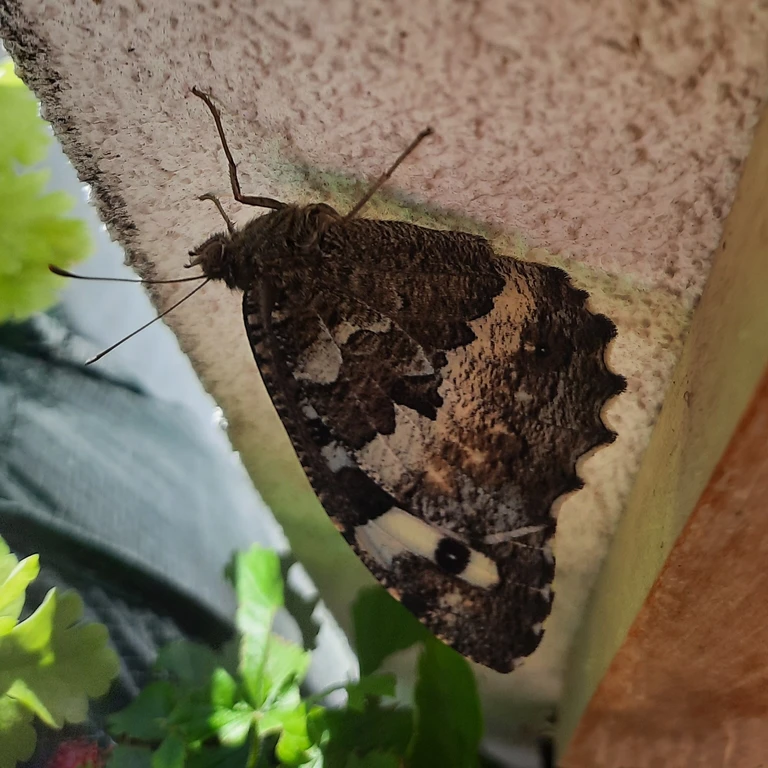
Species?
Brintesia circe
